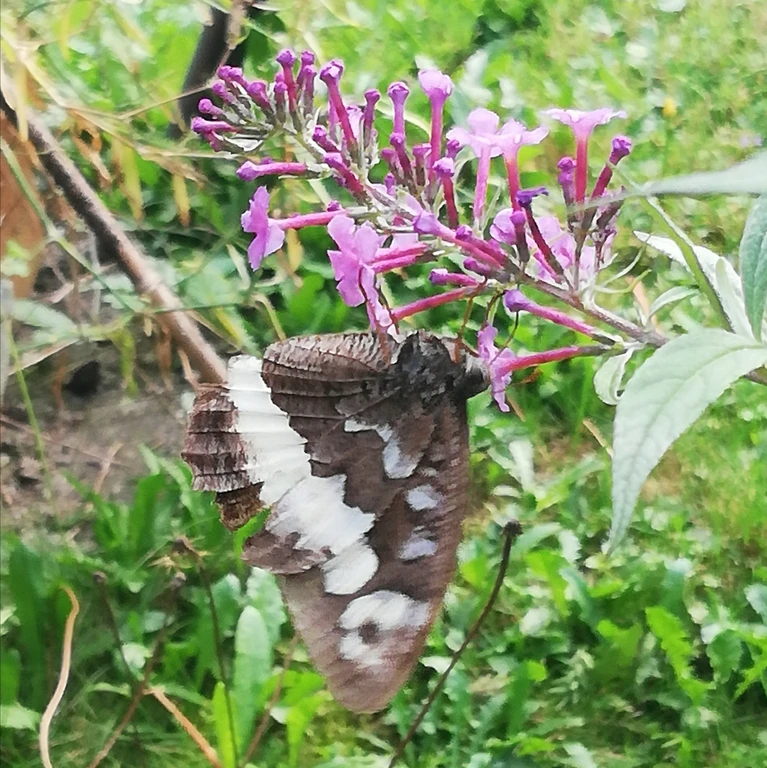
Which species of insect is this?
Brintesia circe
